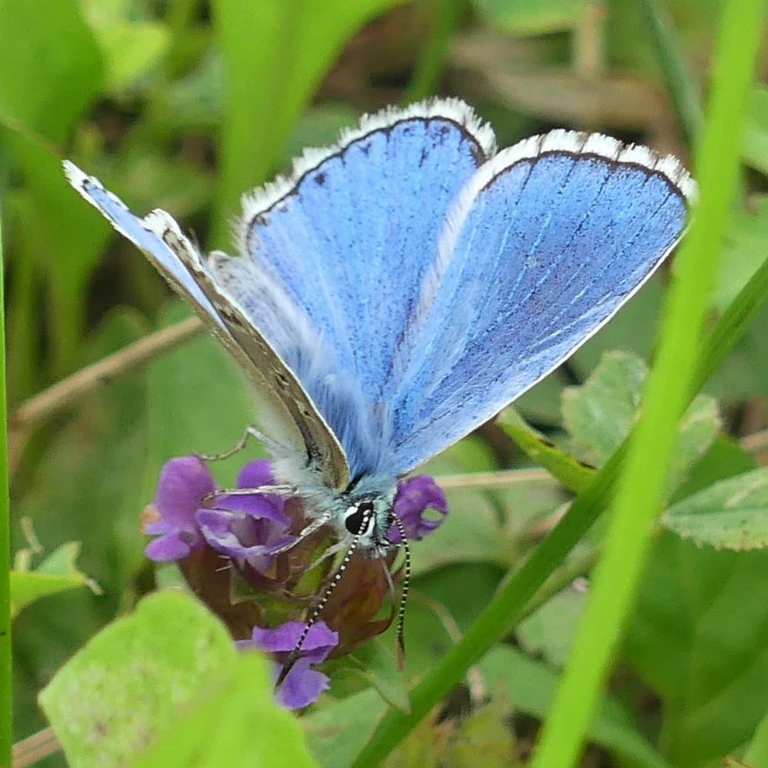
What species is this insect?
Lysandra bellargus
